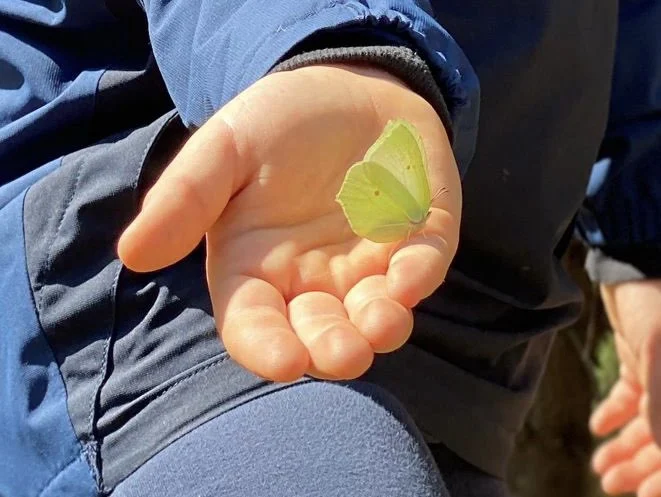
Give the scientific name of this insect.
Gonepteryx rhamni
